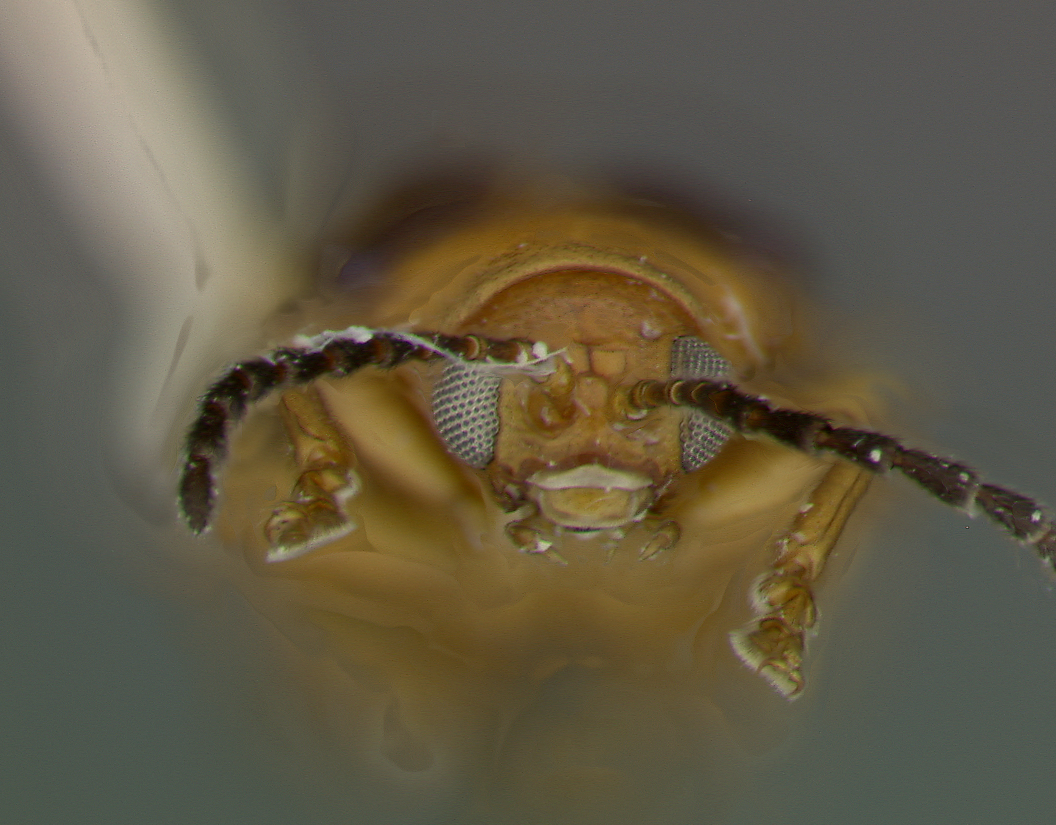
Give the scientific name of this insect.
Hemilactica portaricensis
